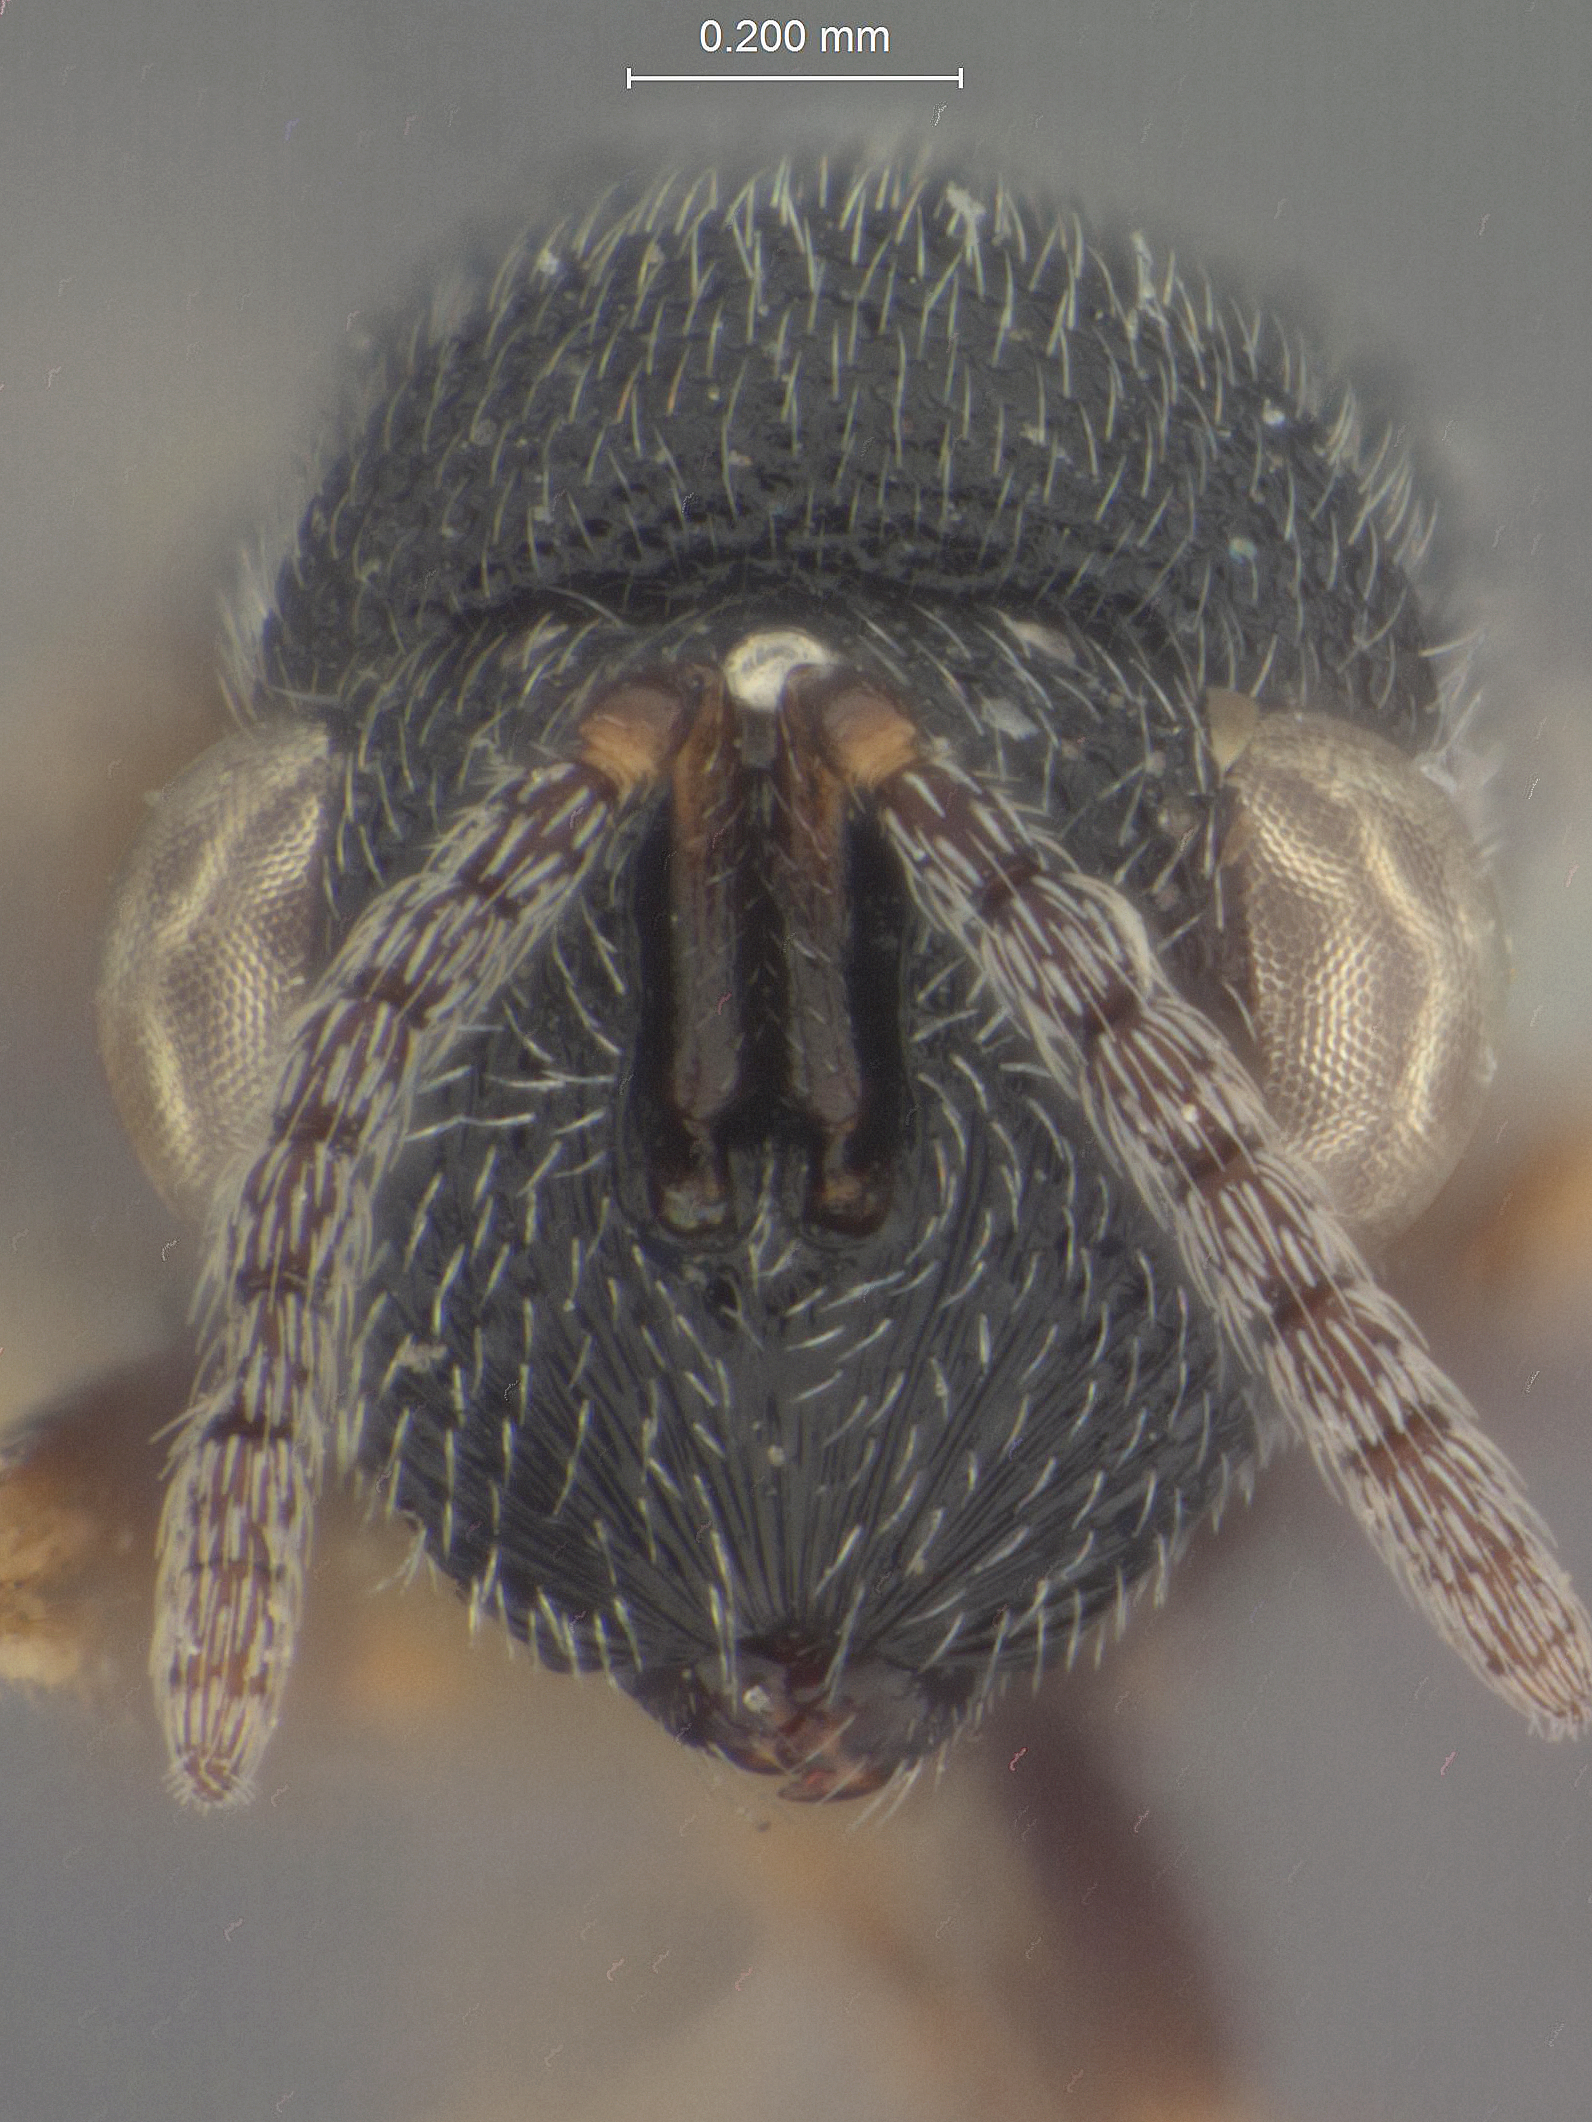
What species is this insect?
Eurytoma systoloides
